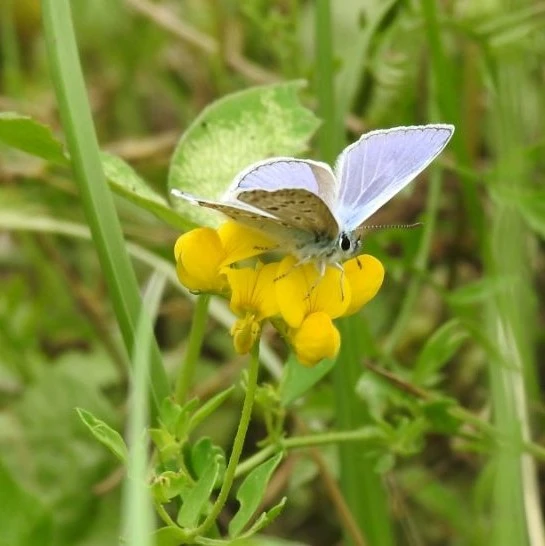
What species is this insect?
Polyommatus icarus
